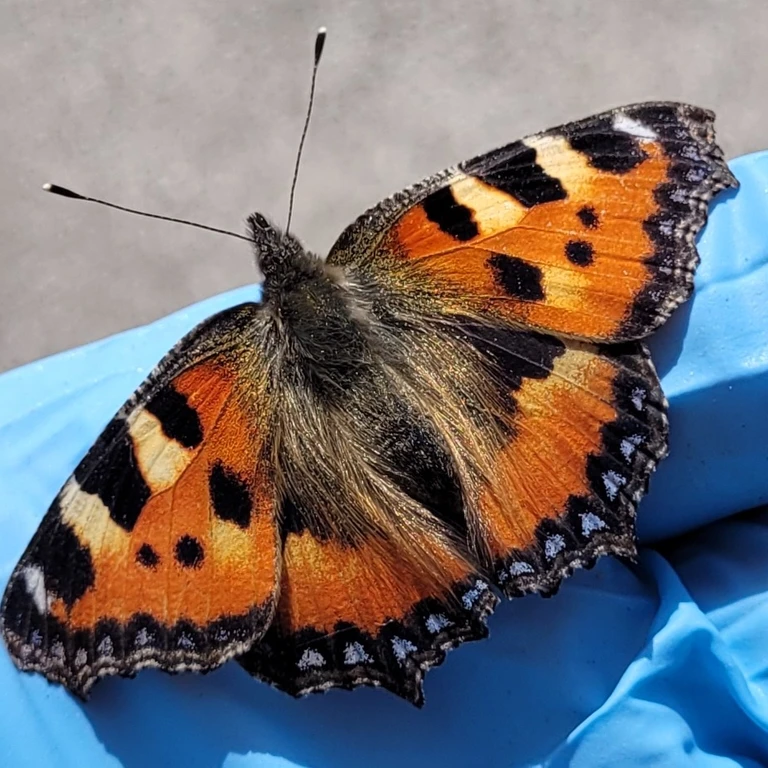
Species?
Aglais urticae
